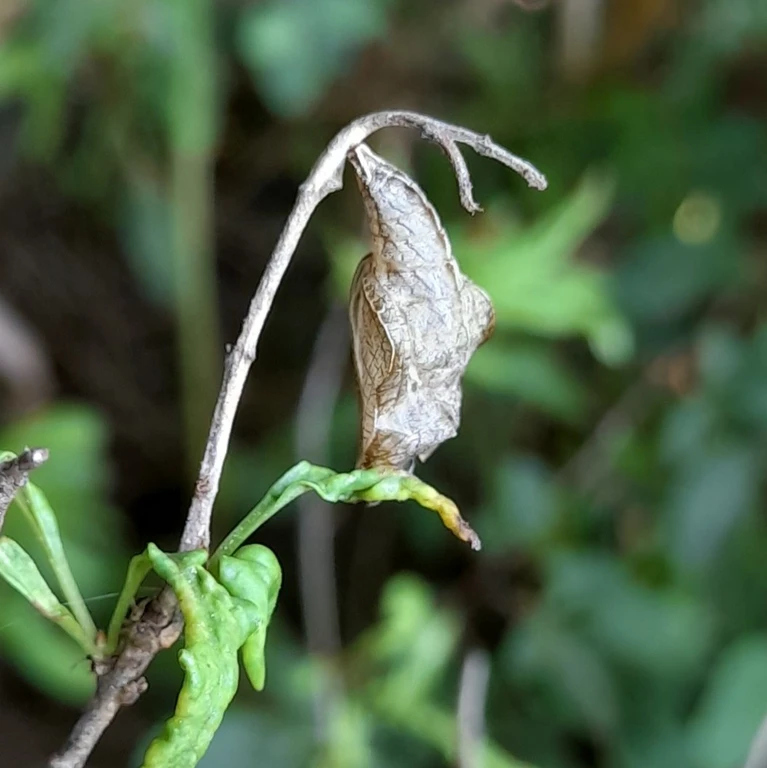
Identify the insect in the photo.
Neptis rivularis
